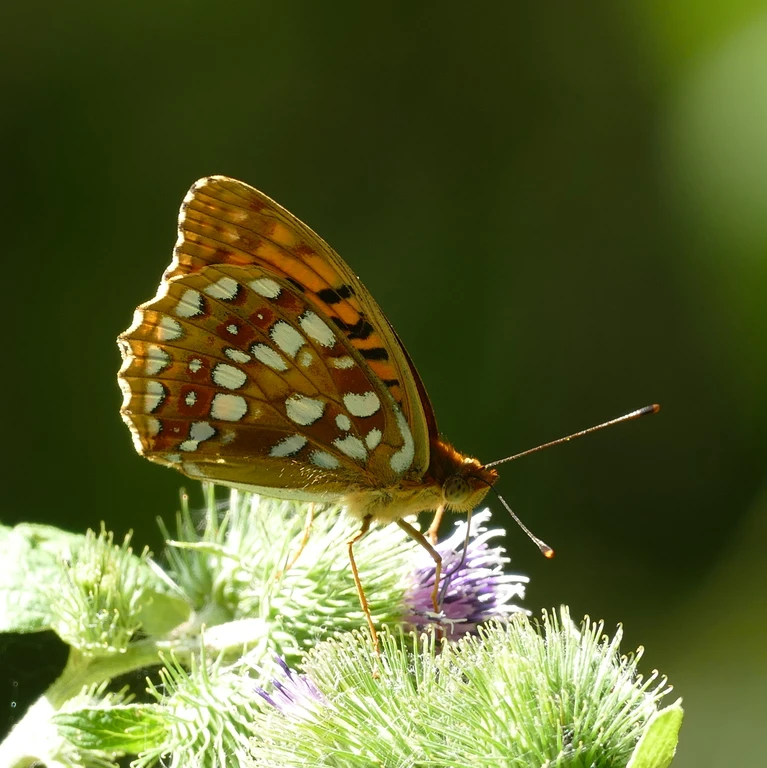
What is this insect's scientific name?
Fabriciana adippe
